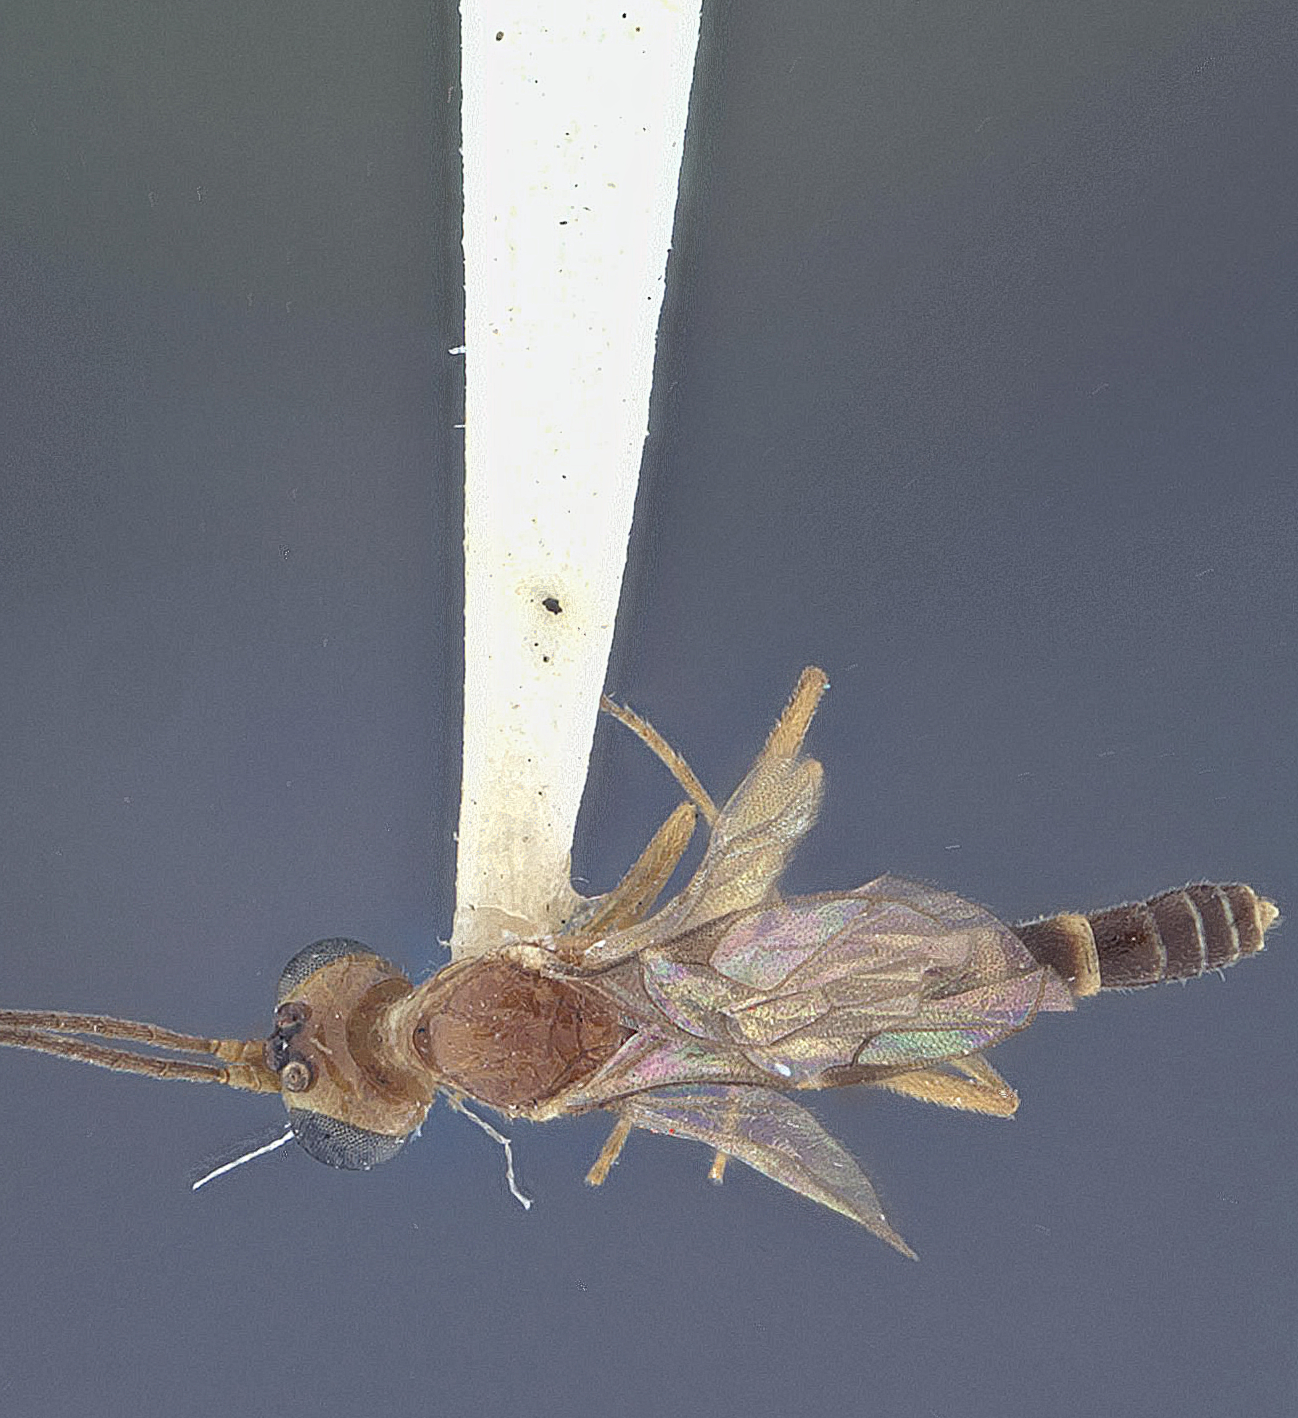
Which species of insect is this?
Hybophanes ranoculus
